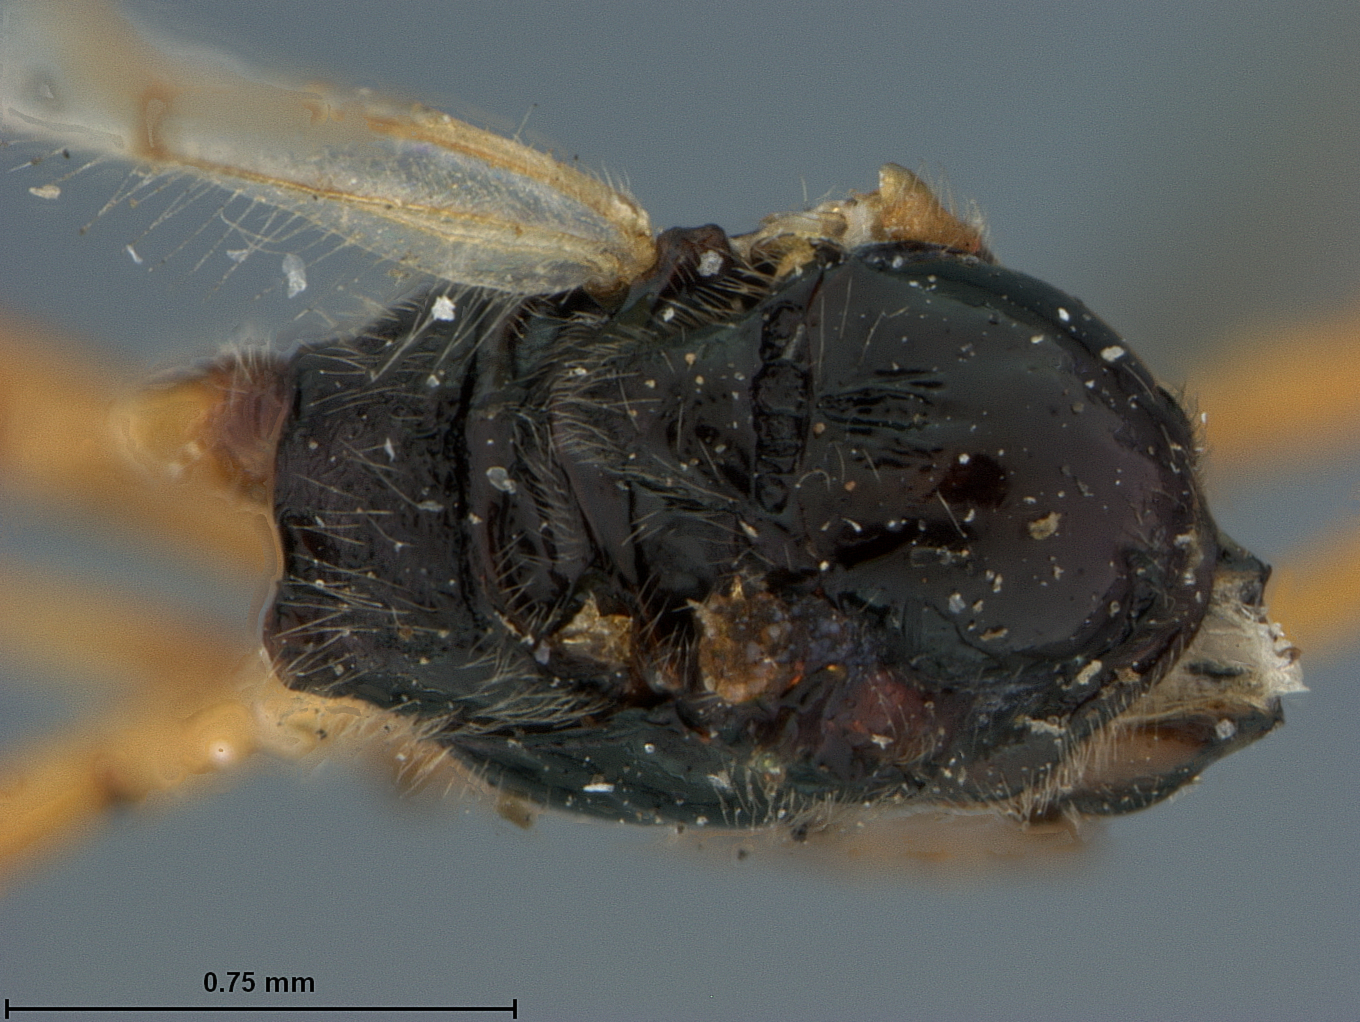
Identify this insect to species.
Chelonogastra koebelei
